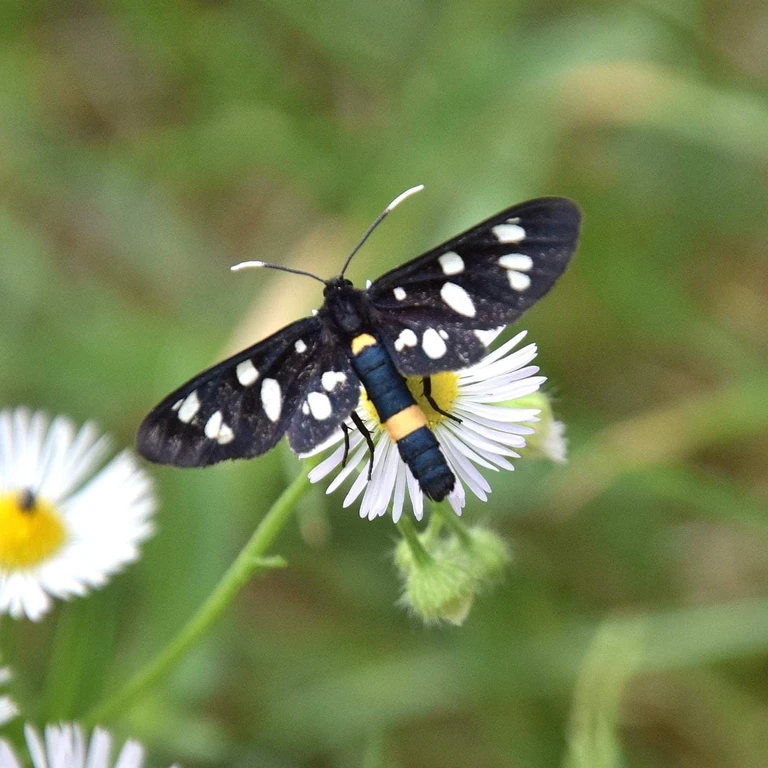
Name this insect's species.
Amata phegea
